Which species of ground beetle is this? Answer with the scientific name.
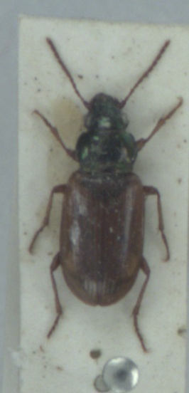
Pogonus luridipennis
